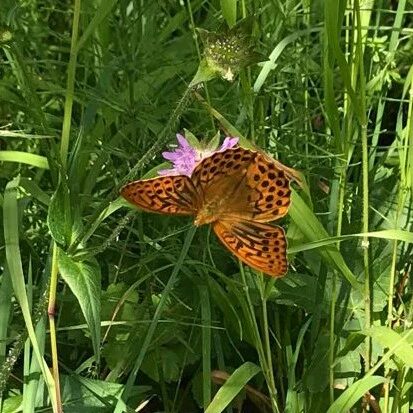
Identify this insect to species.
Argynnis paphia
